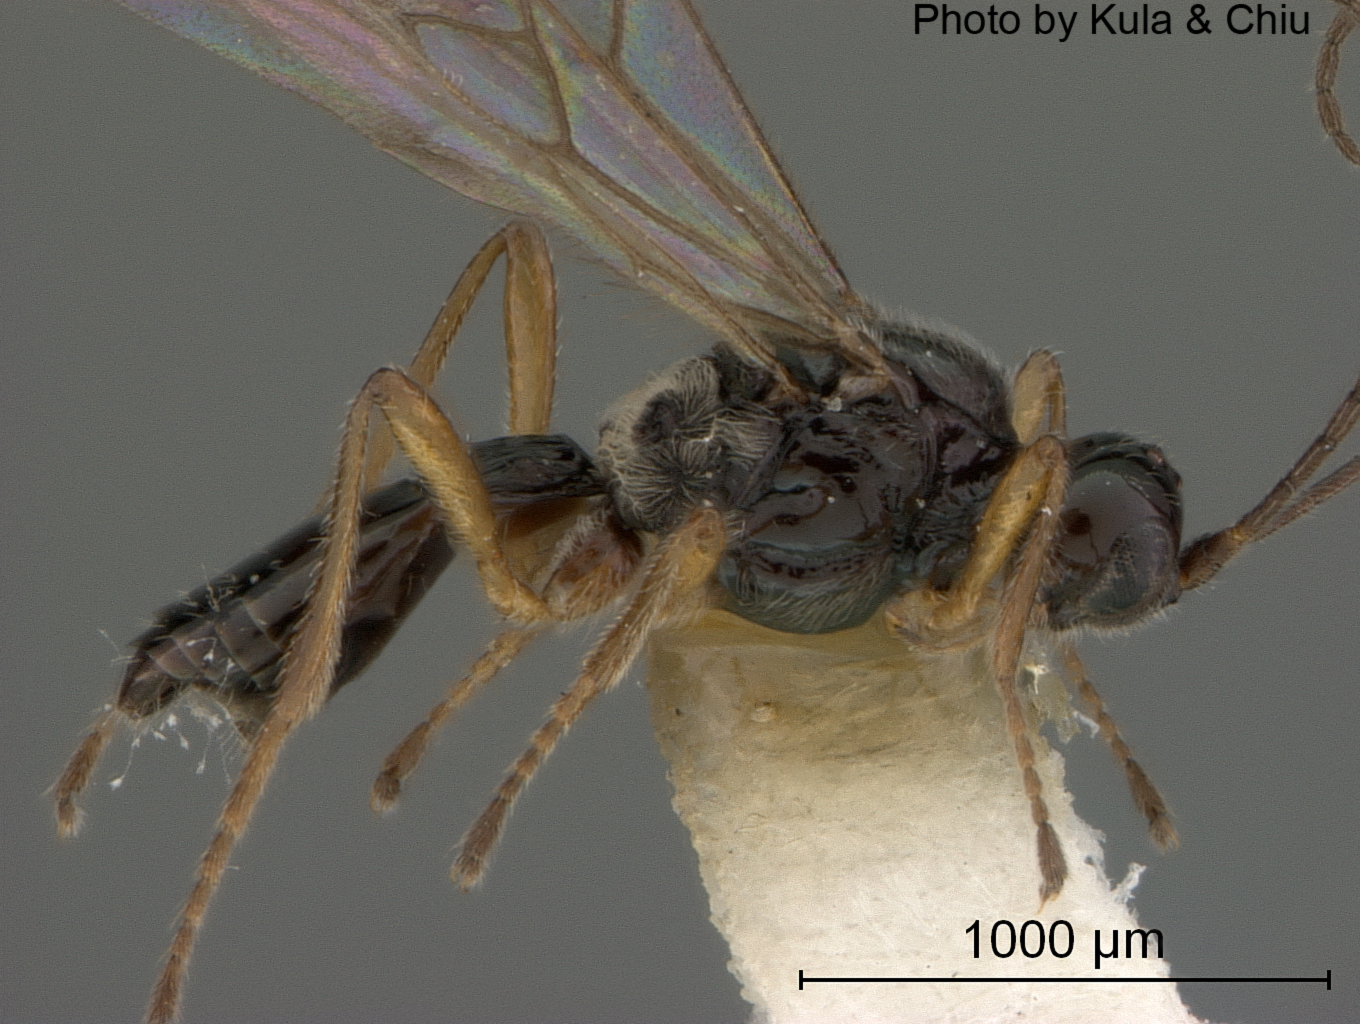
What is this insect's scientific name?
Chorebus aquaticus
